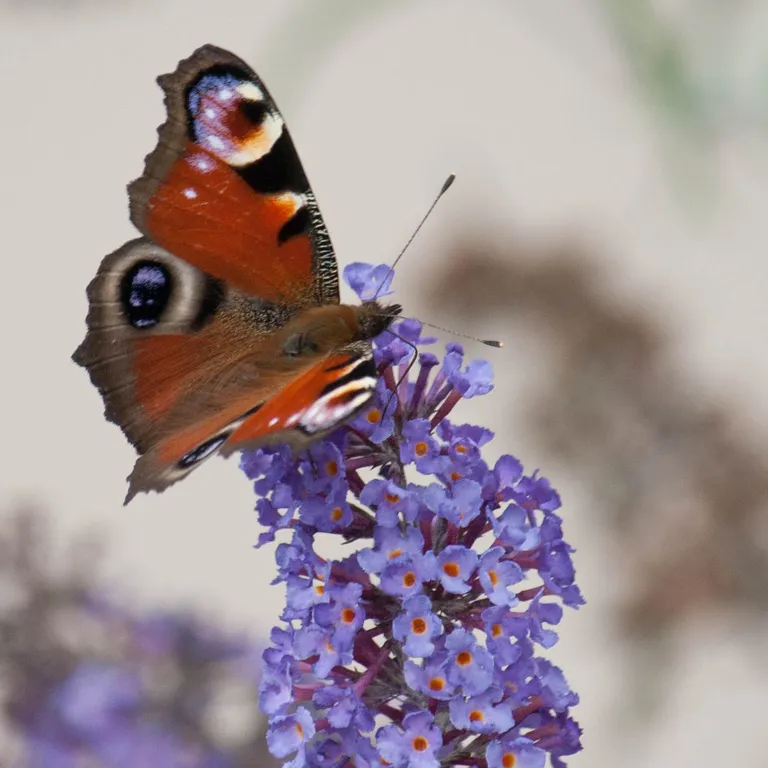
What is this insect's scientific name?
Aglais io
